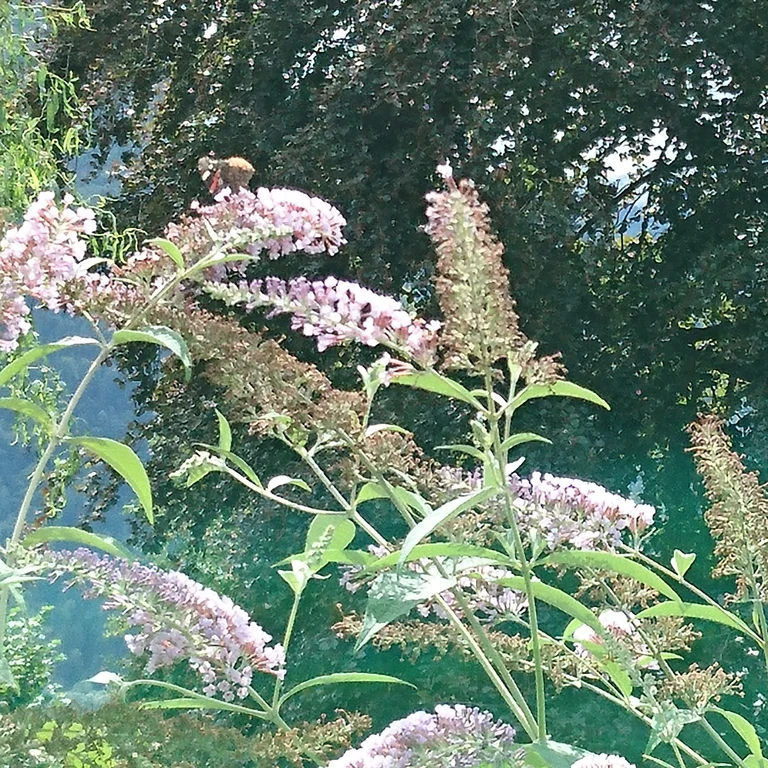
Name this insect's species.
Vanessa atalanta
